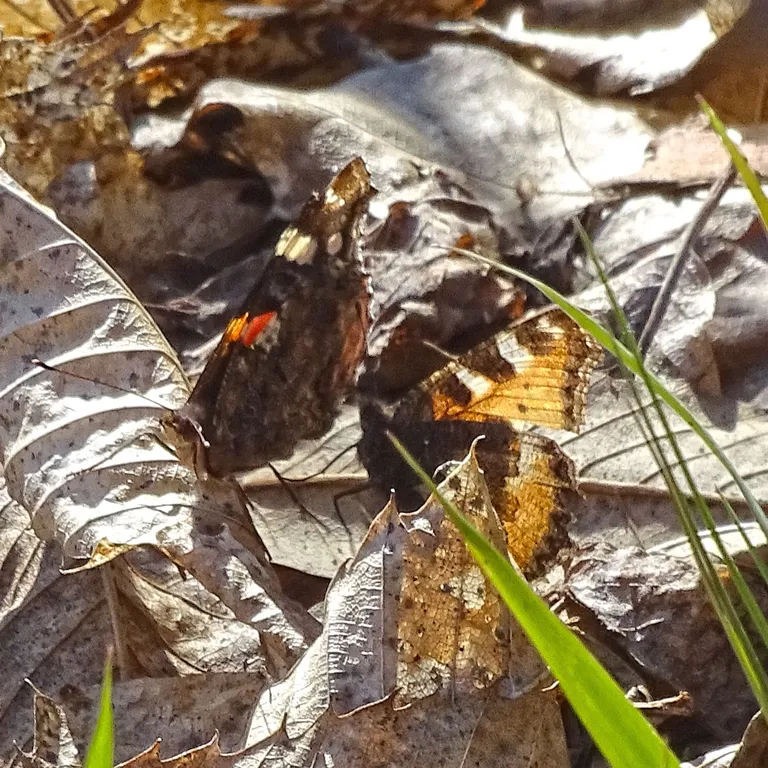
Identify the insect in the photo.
Vanessa atalanta
